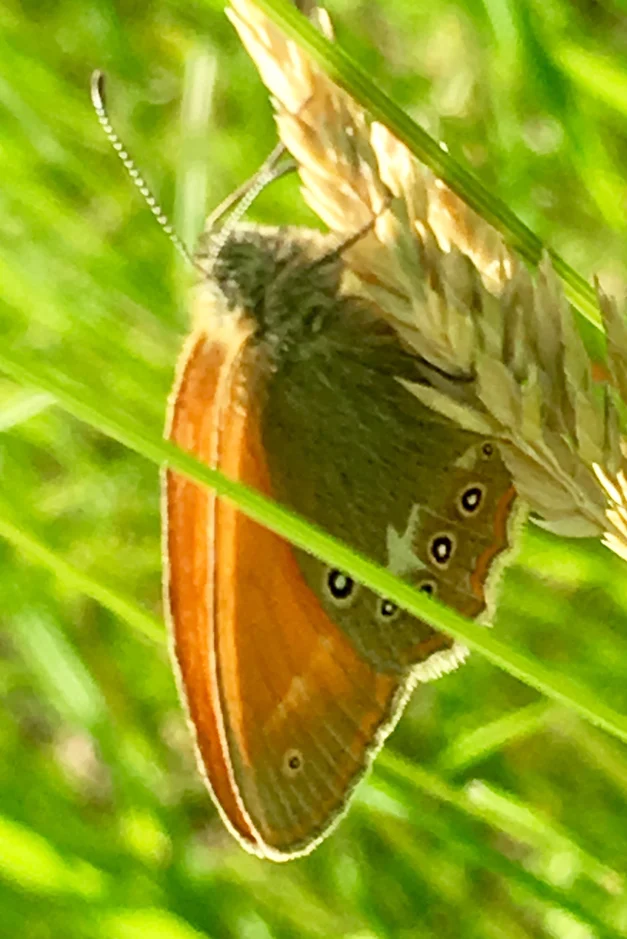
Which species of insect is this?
Coenonympha glycerion (also Coenonympha iphis)
